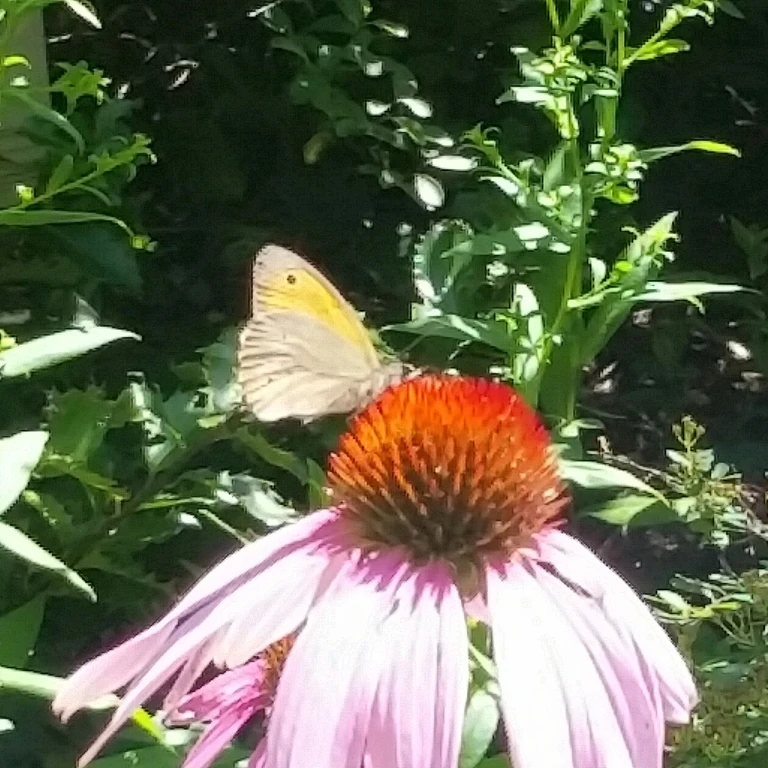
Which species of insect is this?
Maniola jurtina
